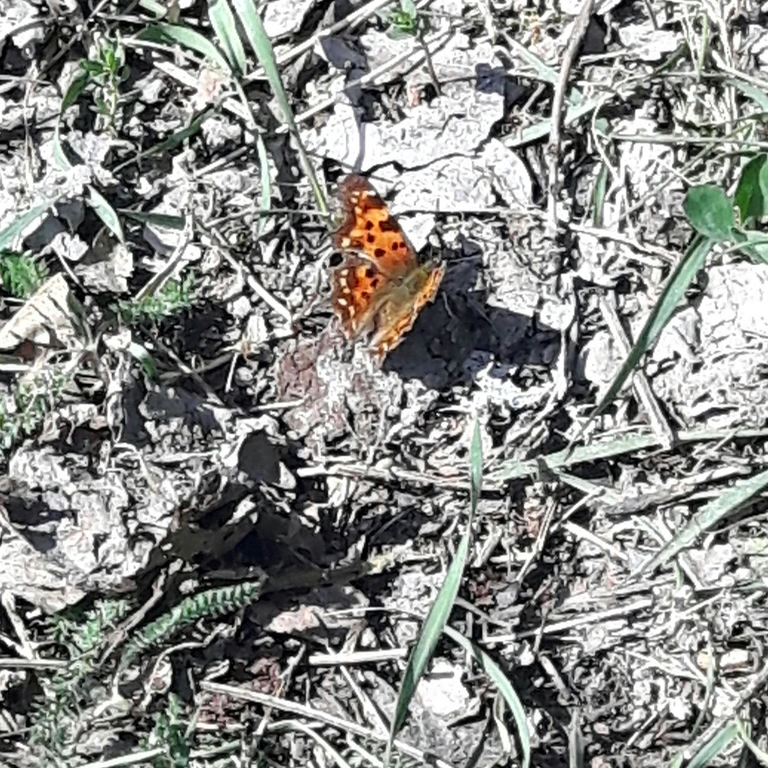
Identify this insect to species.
Polygonia c-album
